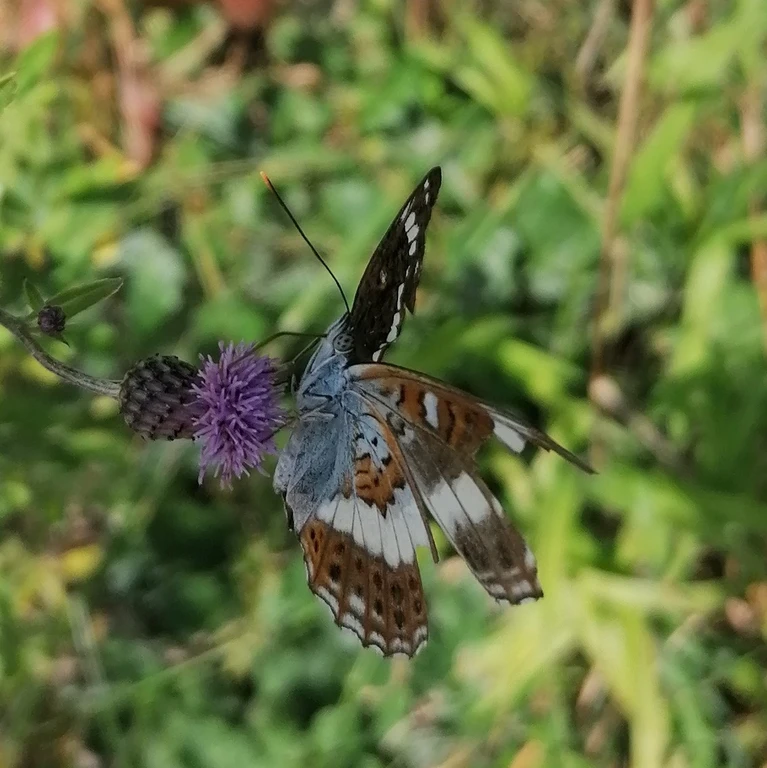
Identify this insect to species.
Limenitis camilla (also Ladoga camilla)
